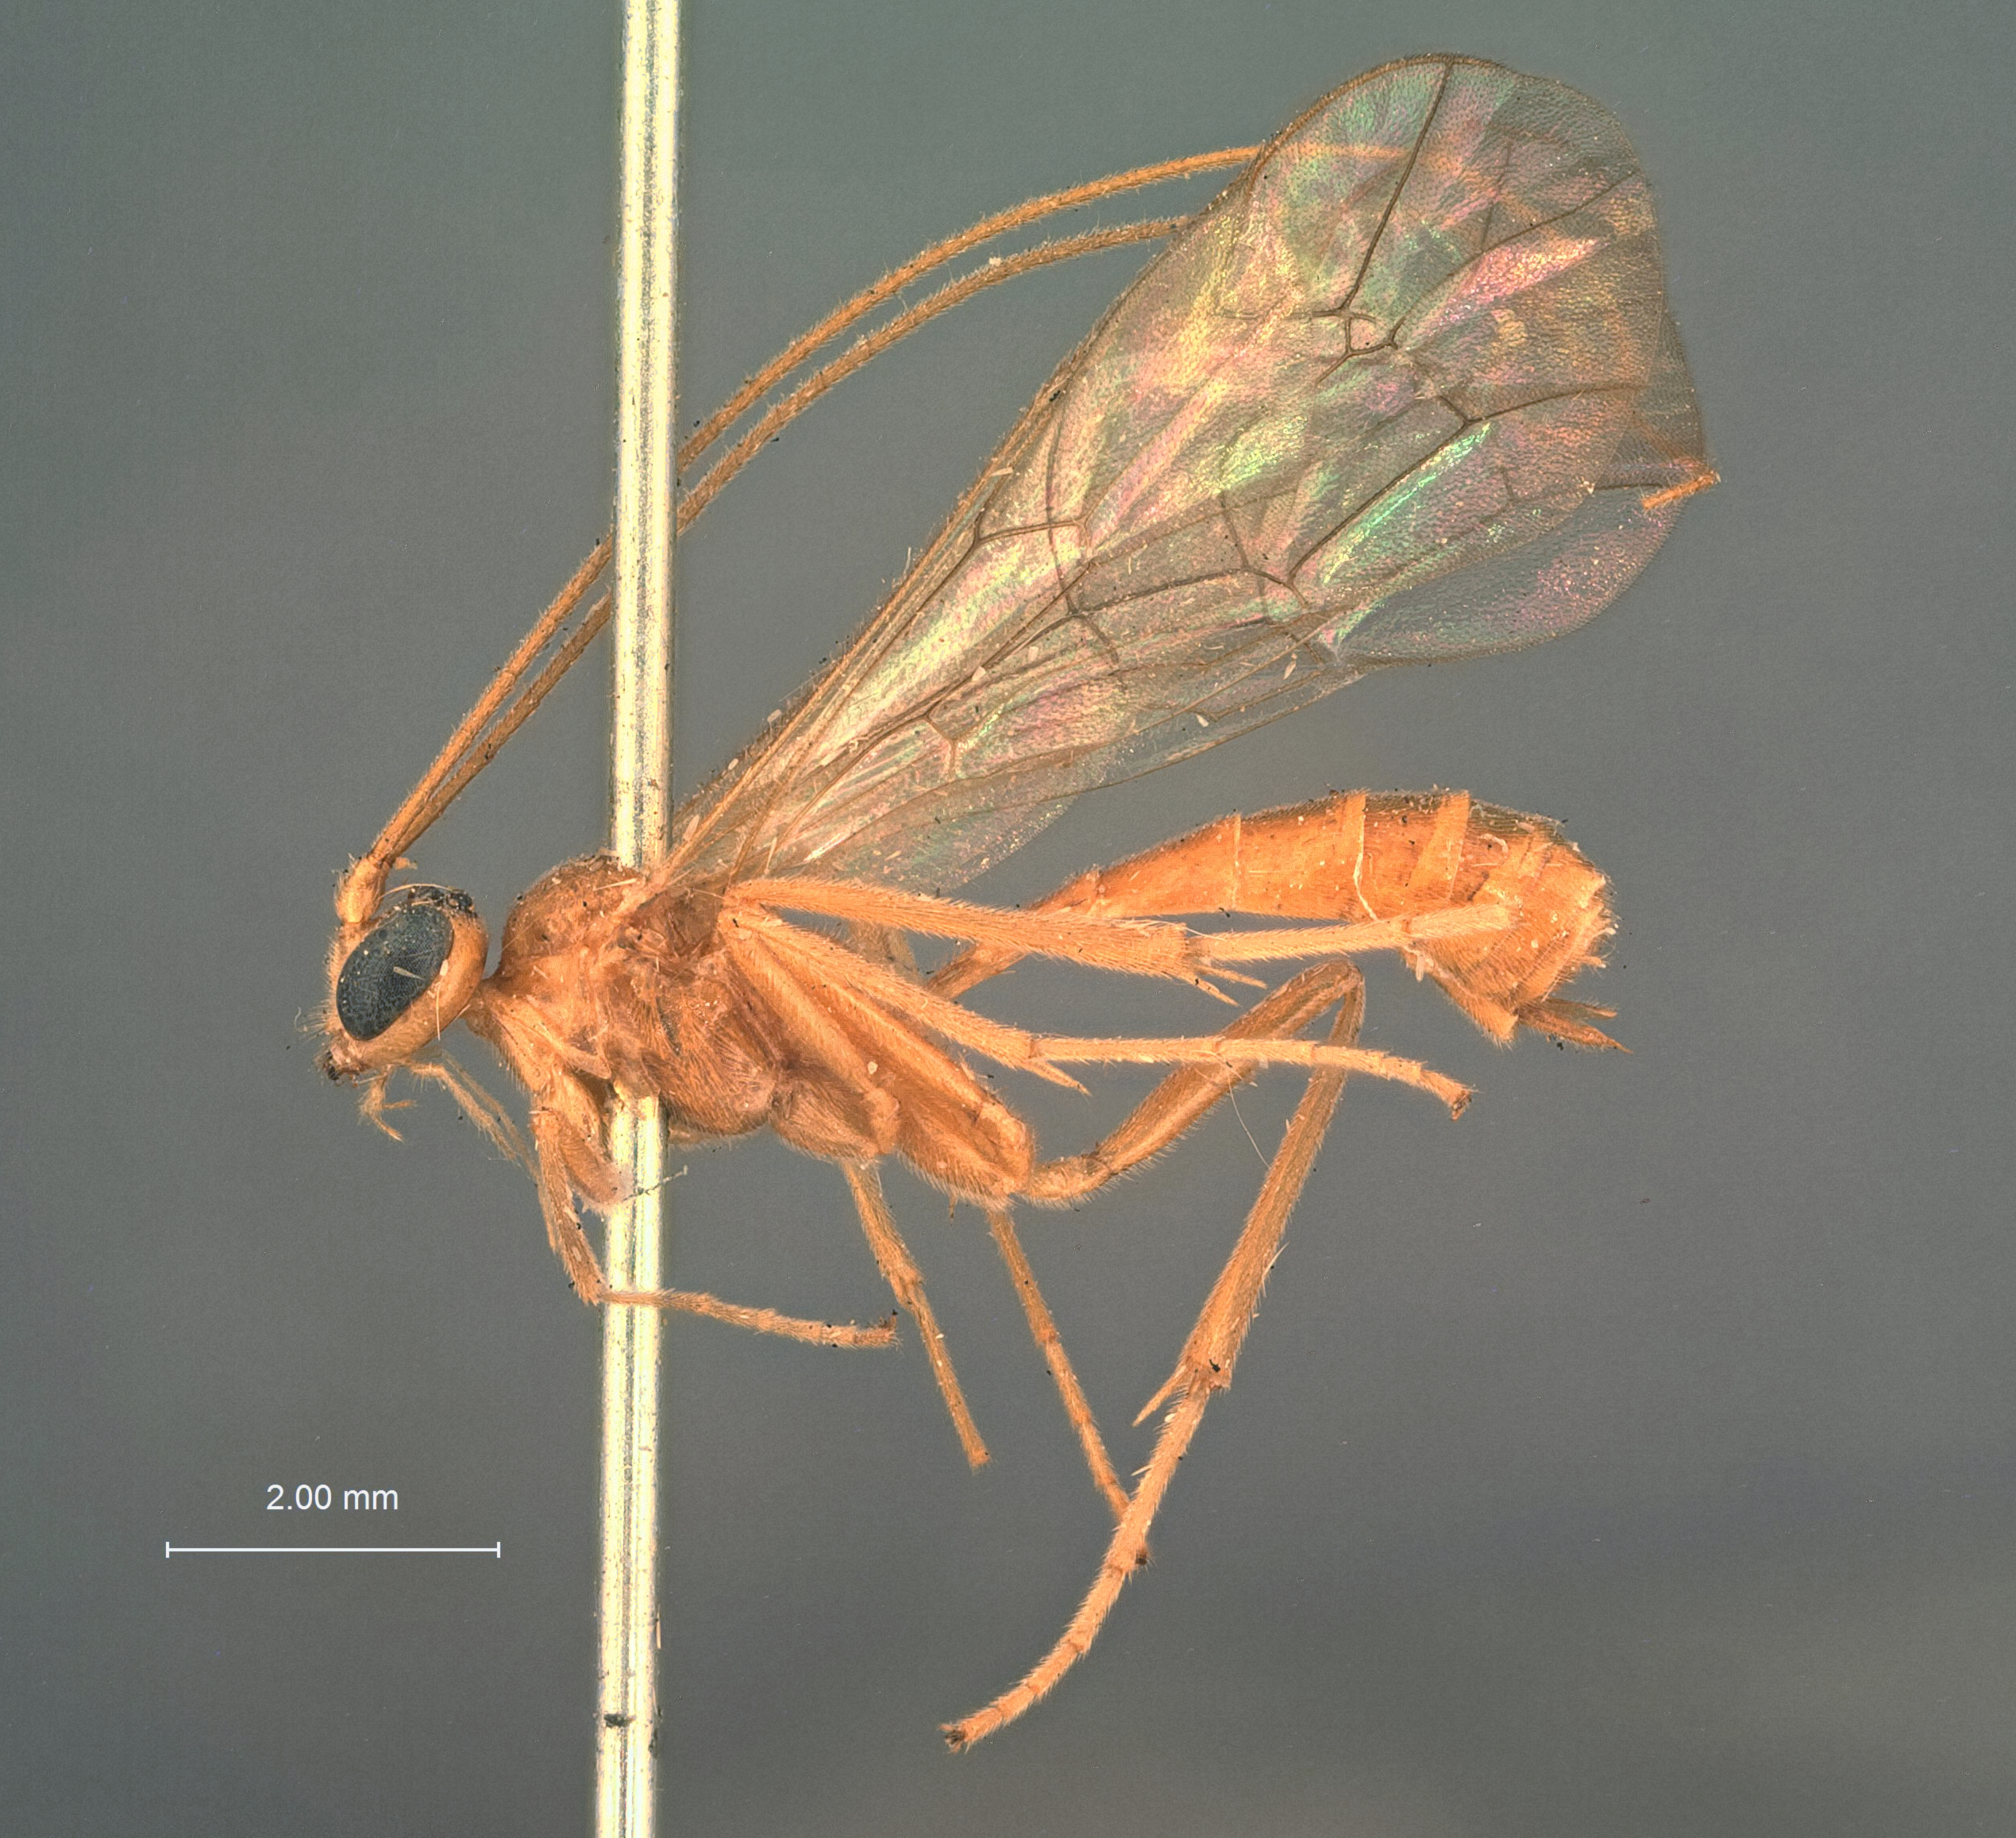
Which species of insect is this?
Perilissus paniscoides
